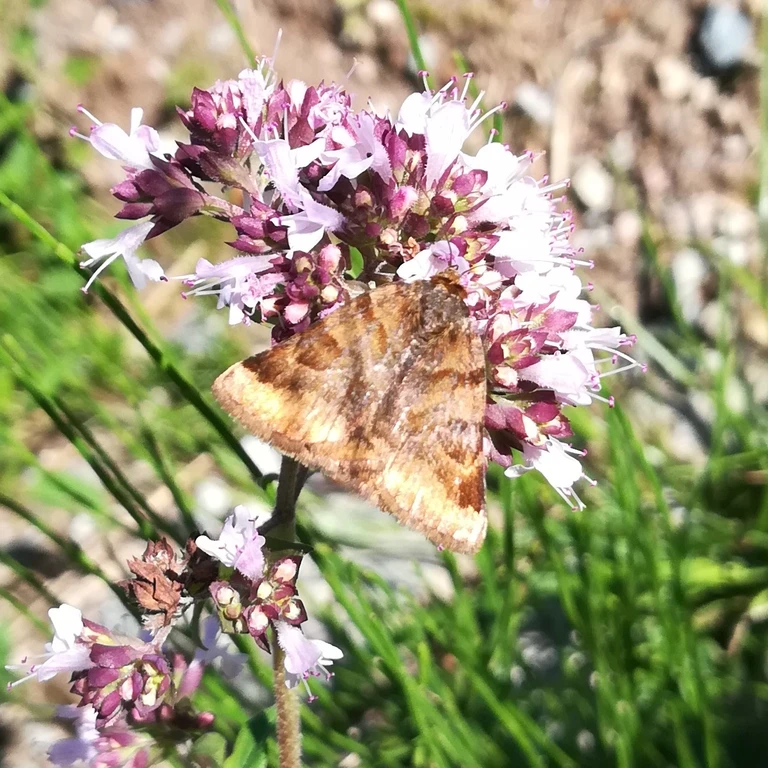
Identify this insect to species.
Euclidia glyphica
